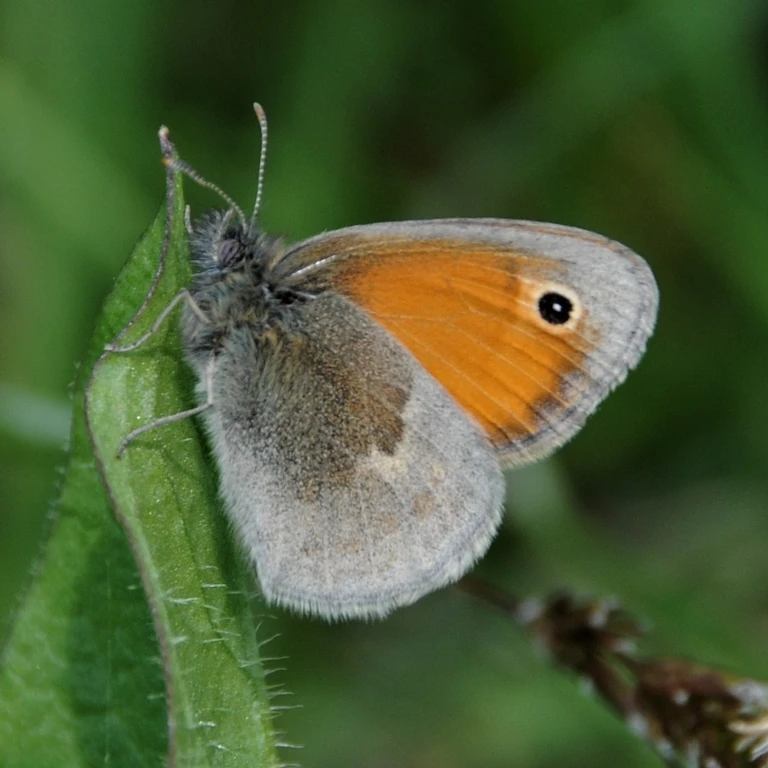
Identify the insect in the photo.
Coenonympha pamphilus
